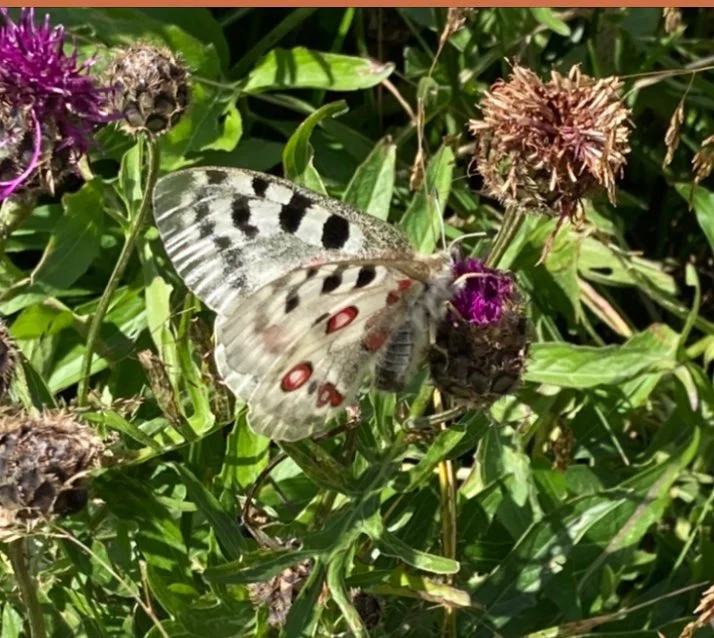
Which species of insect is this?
Parnassius apollo
